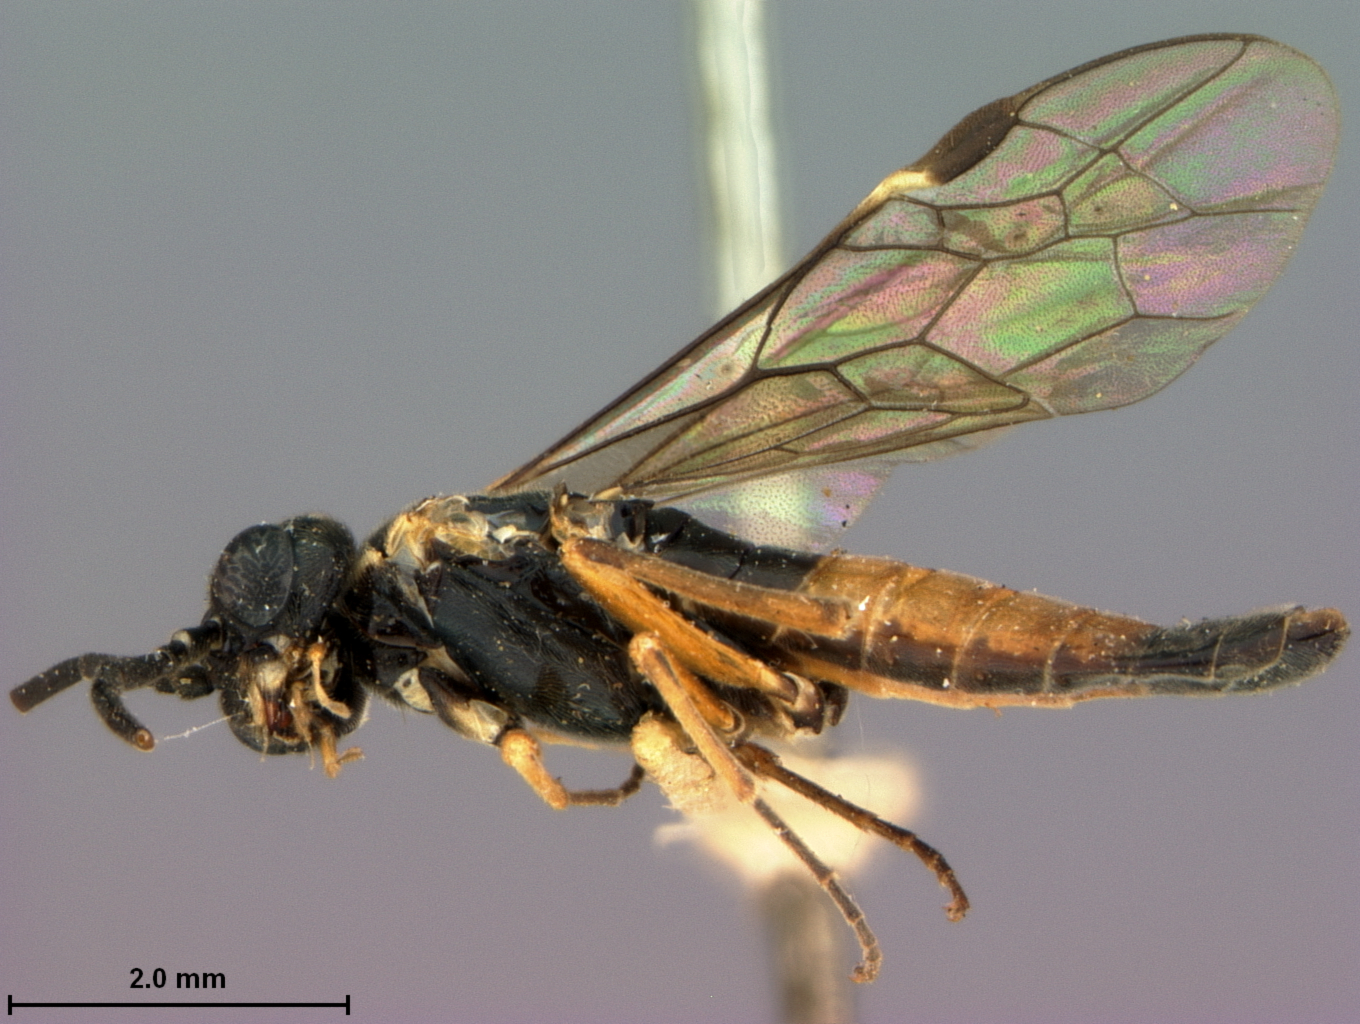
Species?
Taxonus lenis
